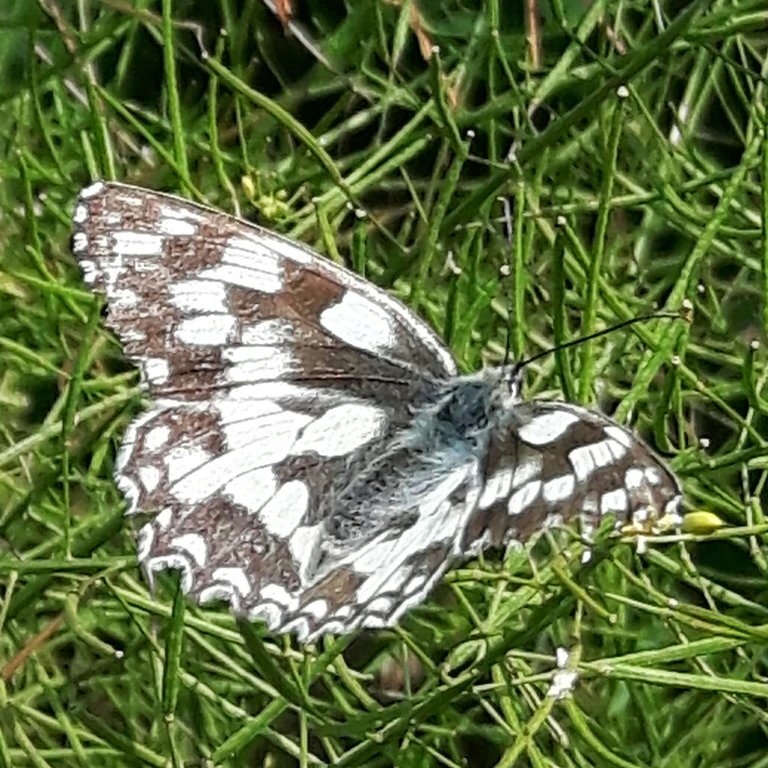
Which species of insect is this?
Melanargia galathea
